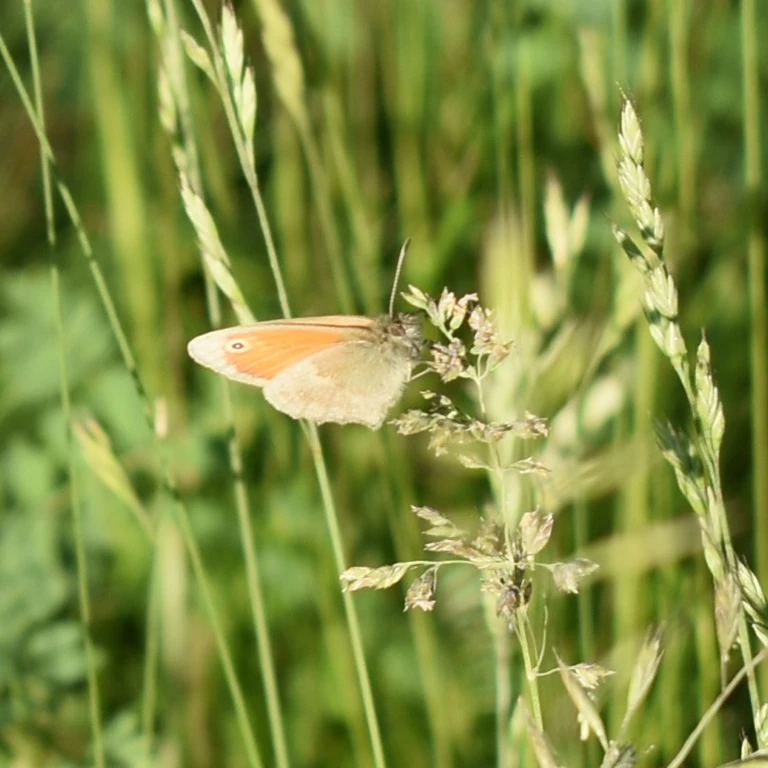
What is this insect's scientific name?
Coenonympha pamphilus
